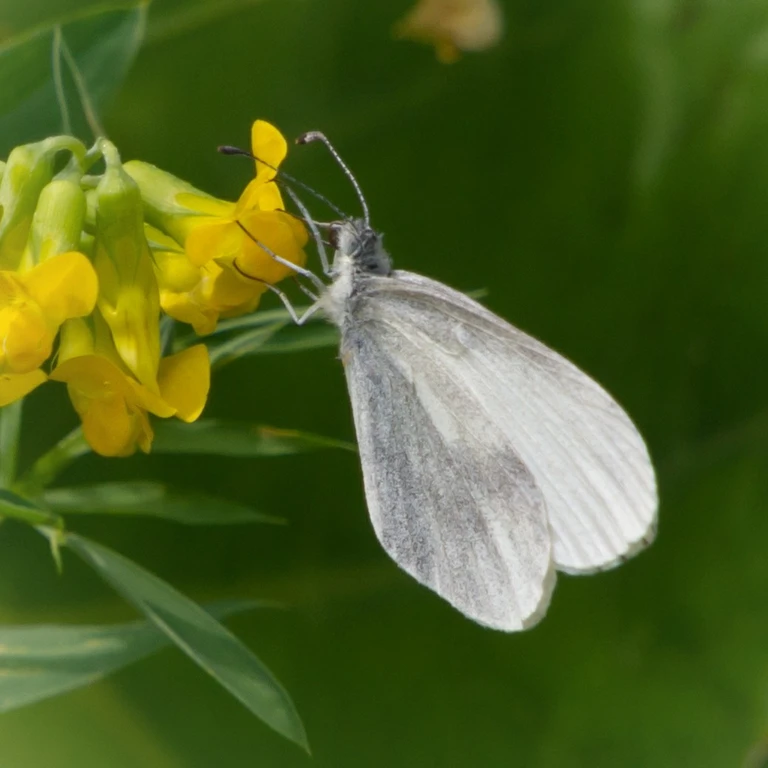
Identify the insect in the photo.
Leptidea sinapis/juvernica
